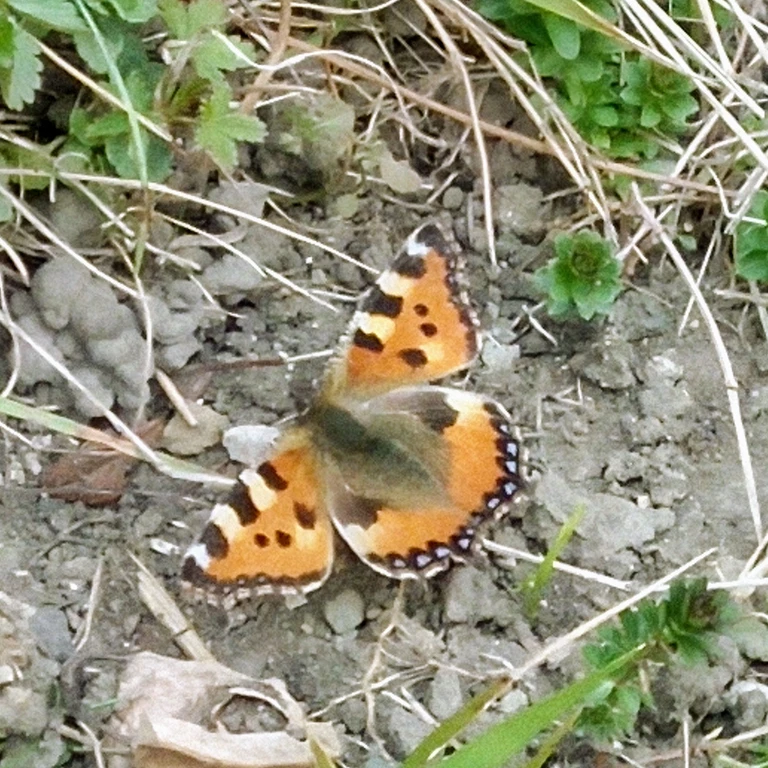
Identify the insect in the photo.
Aglais urticae
